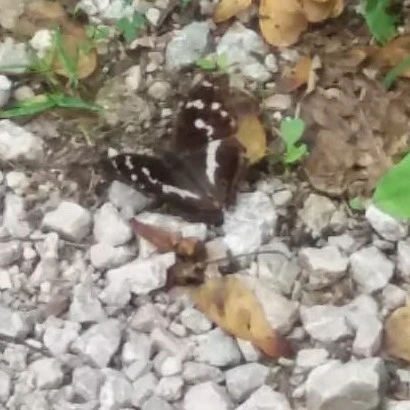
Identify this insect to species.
Apatura iris
